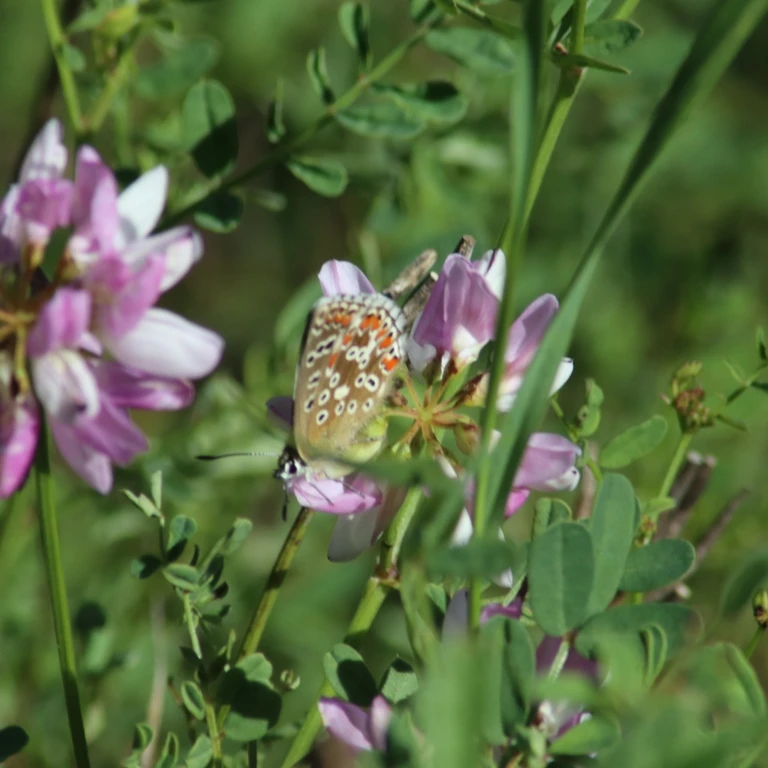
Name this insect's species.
Lysandra bellargus
